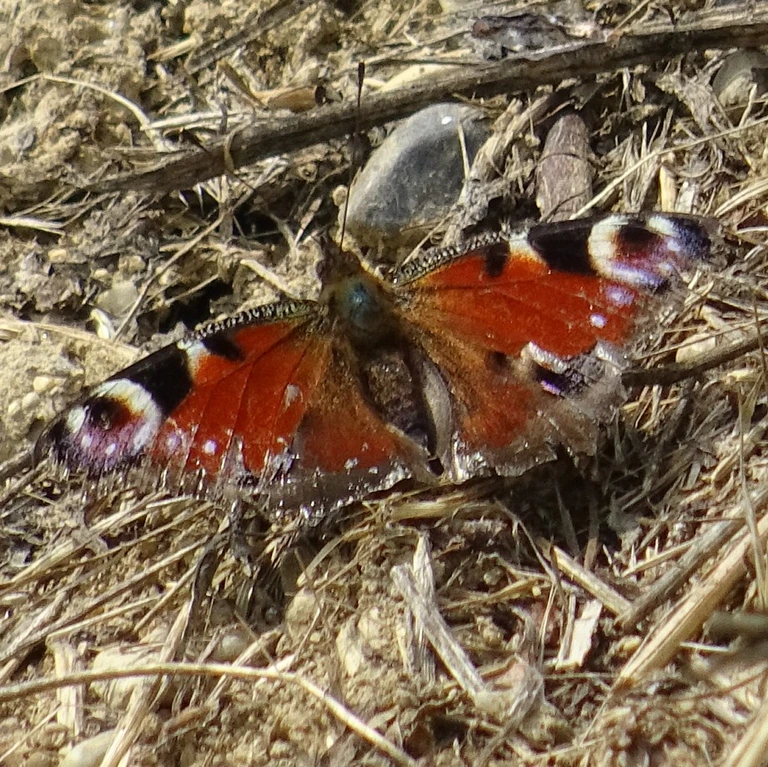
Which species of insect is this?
Aglais io
